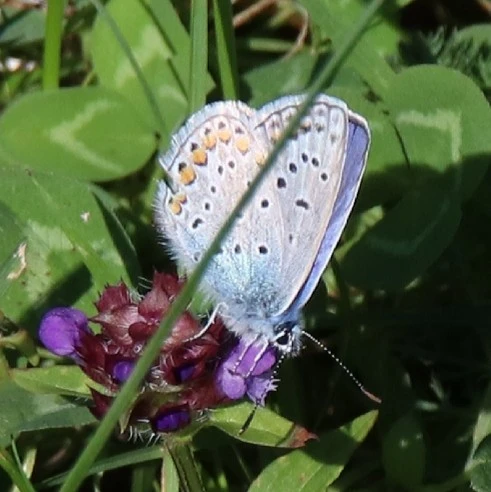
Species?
Polyommatus icarus
